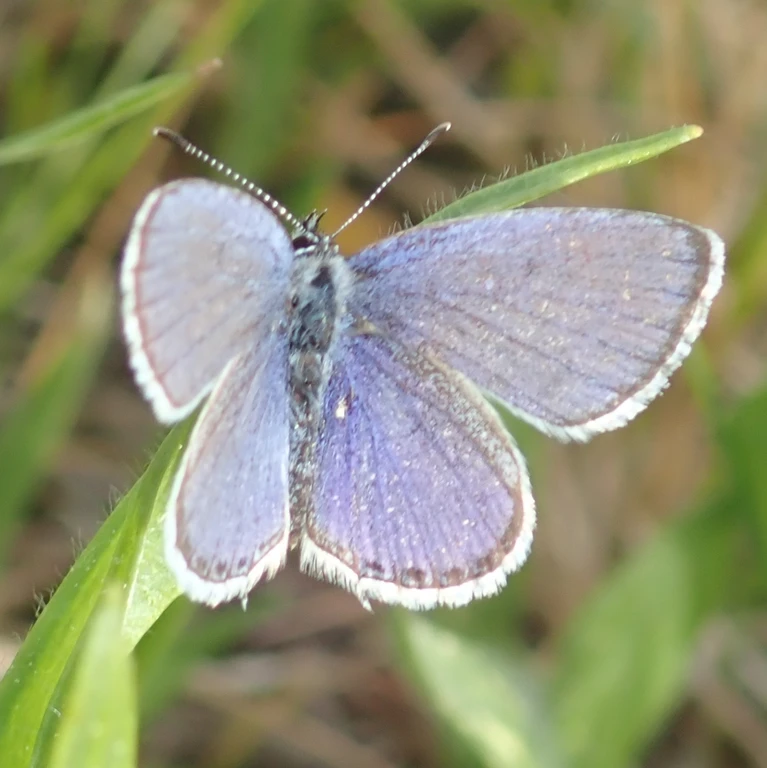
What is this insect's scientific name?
Cupido argiades (also Elkalyce argiades)
